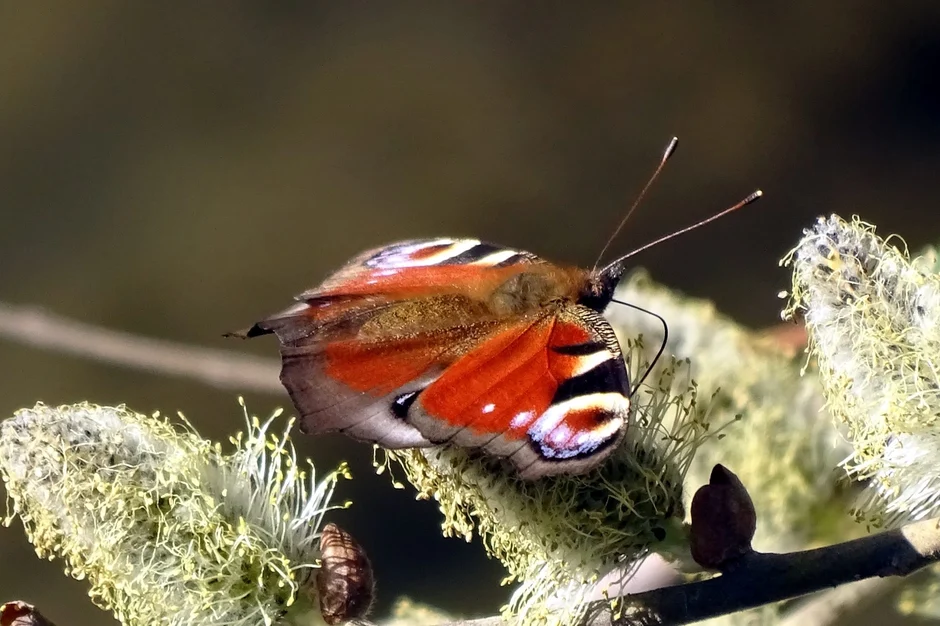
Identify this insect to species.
Aglais io
